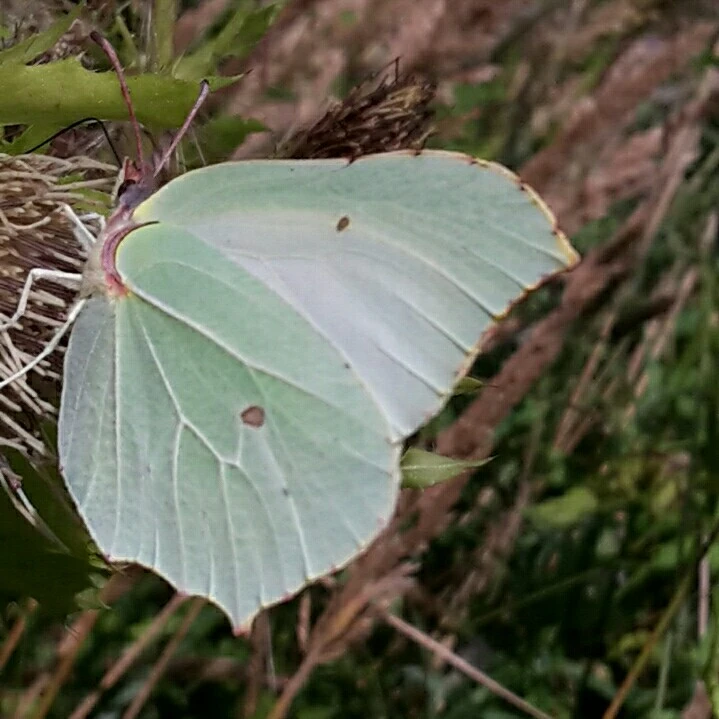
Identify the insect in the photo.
Gonepteryx rhamni
